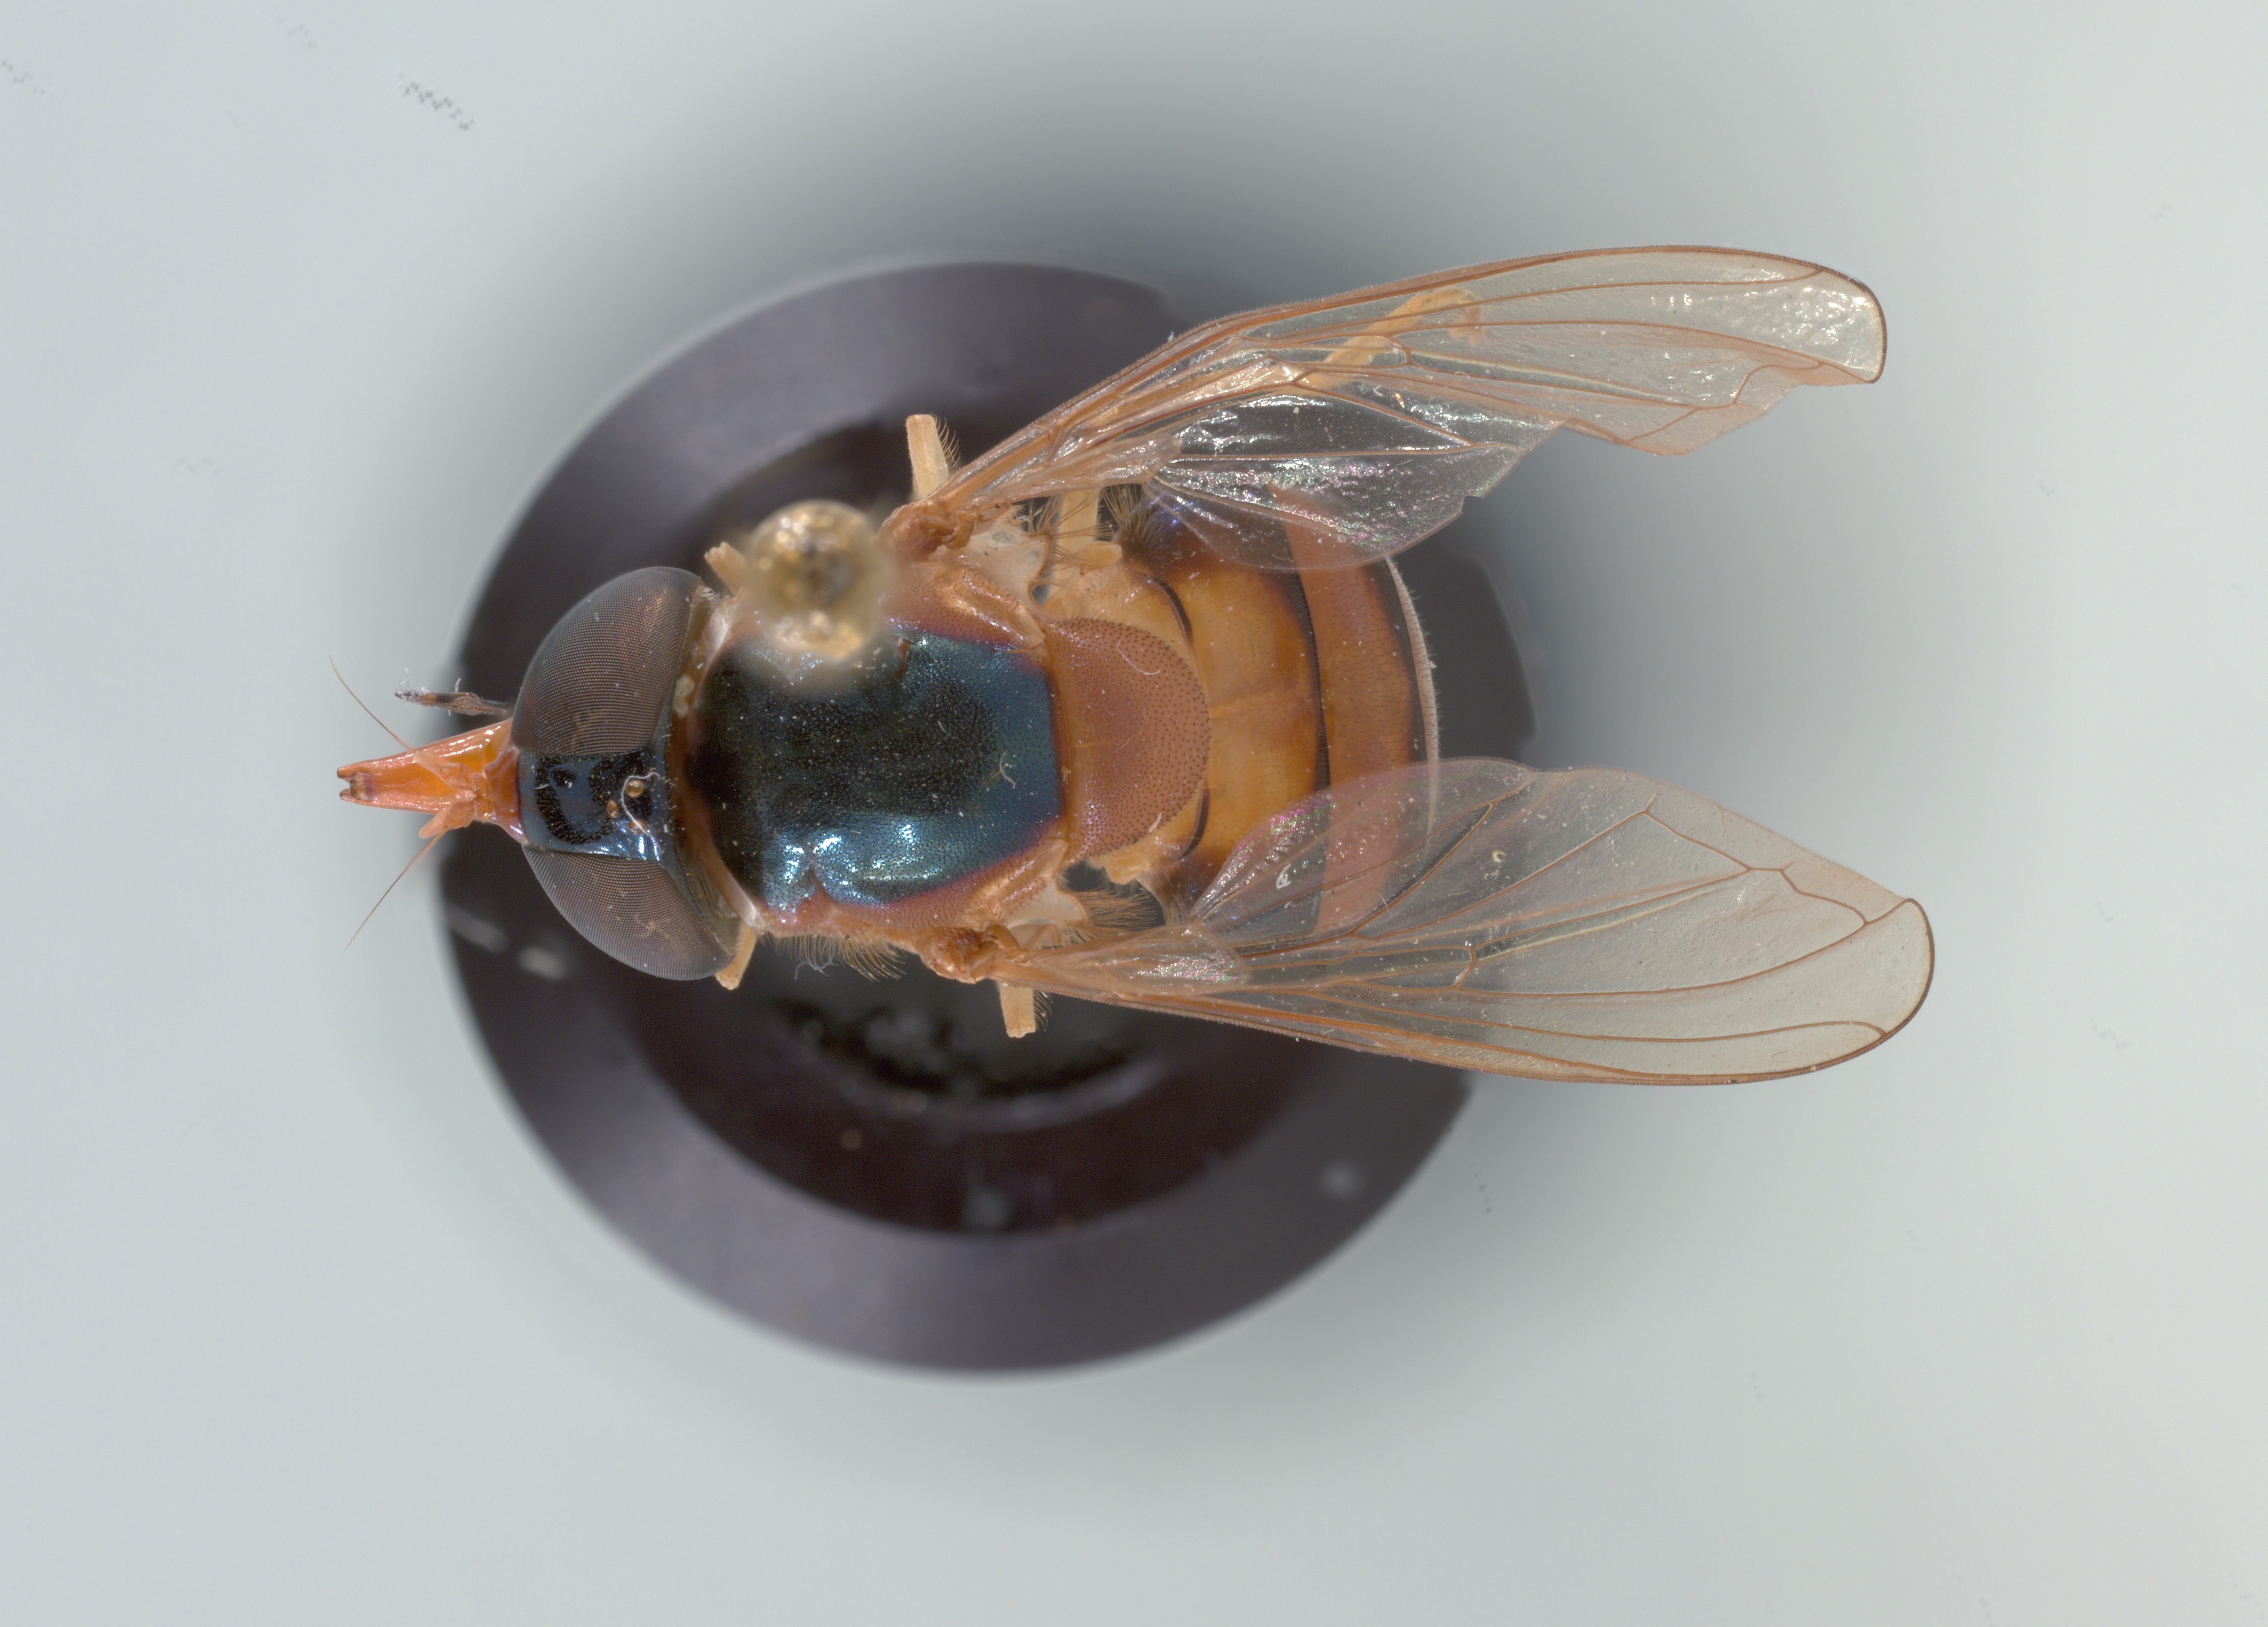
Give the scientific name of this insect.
Rhingia pellucens
